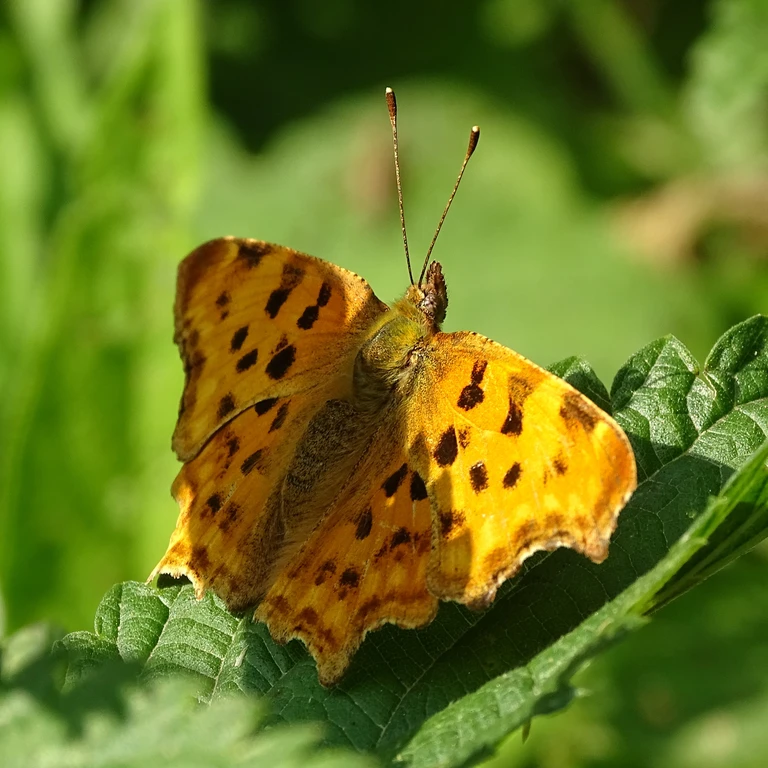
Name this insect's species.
Polygonia c-album
